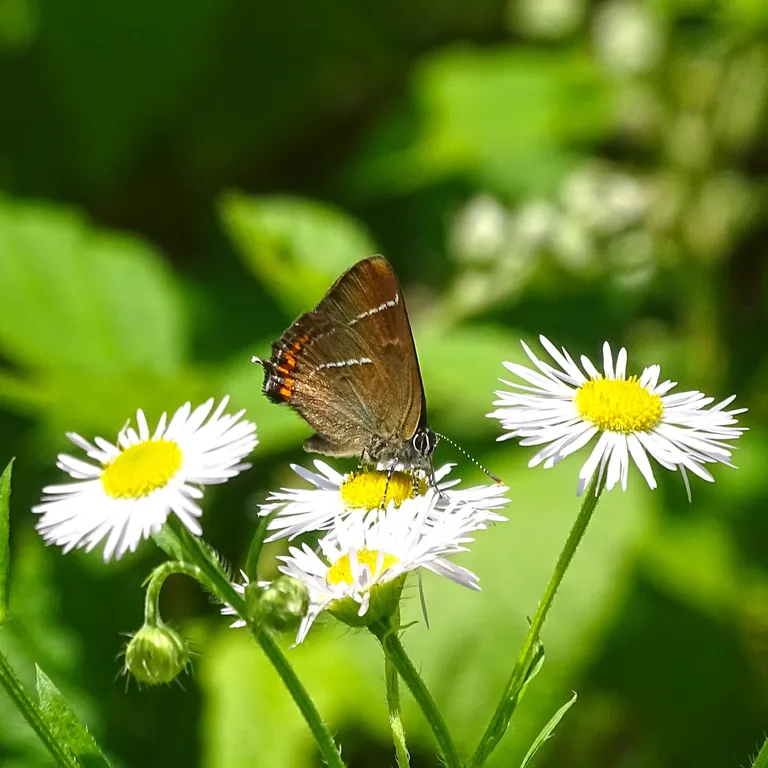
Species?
Satyrium w-album
